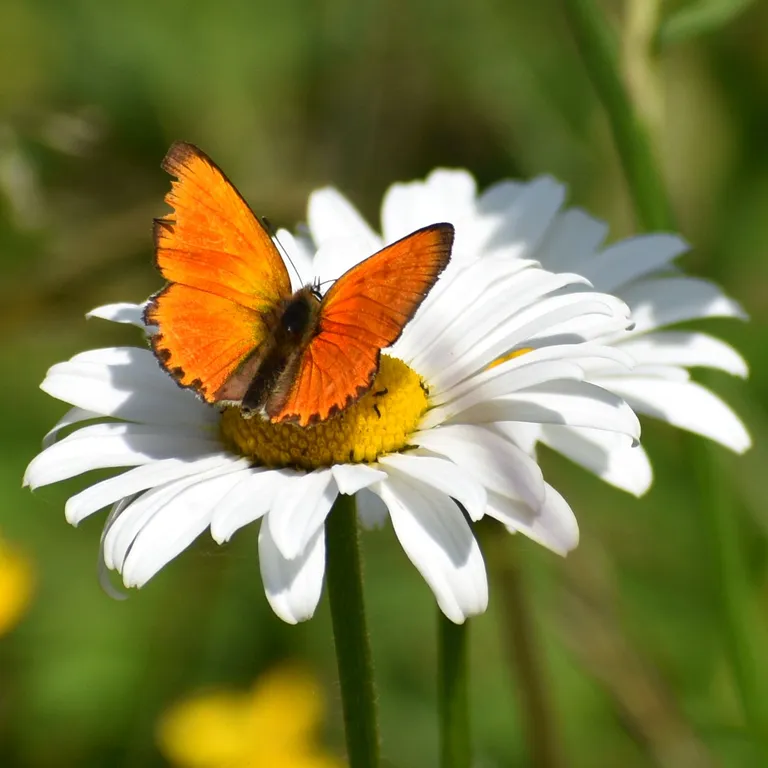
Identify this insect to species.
Lycaena virgaureae
